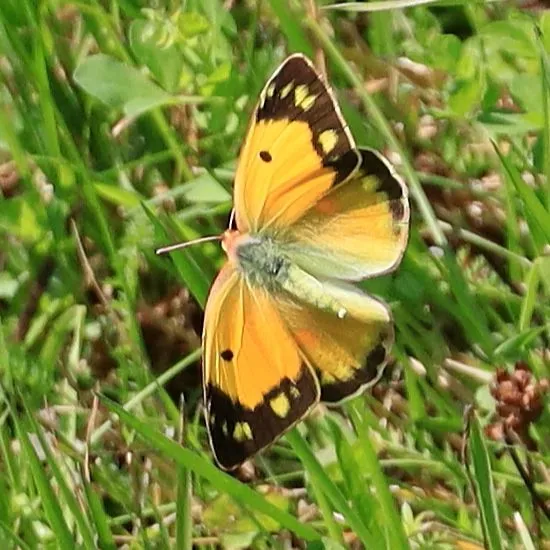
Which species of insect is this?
Colias croceus
